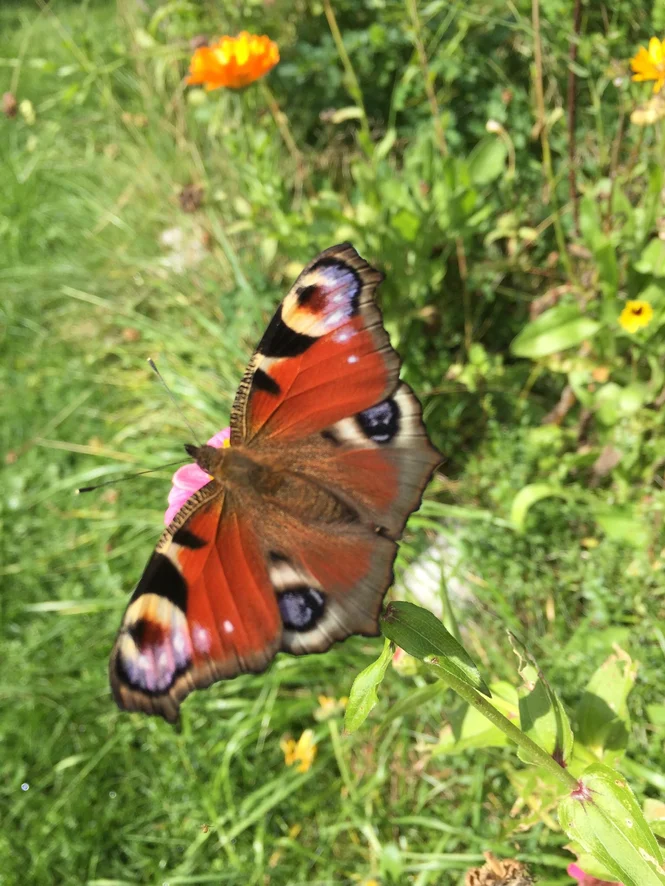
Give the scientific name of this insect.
Aglais io
